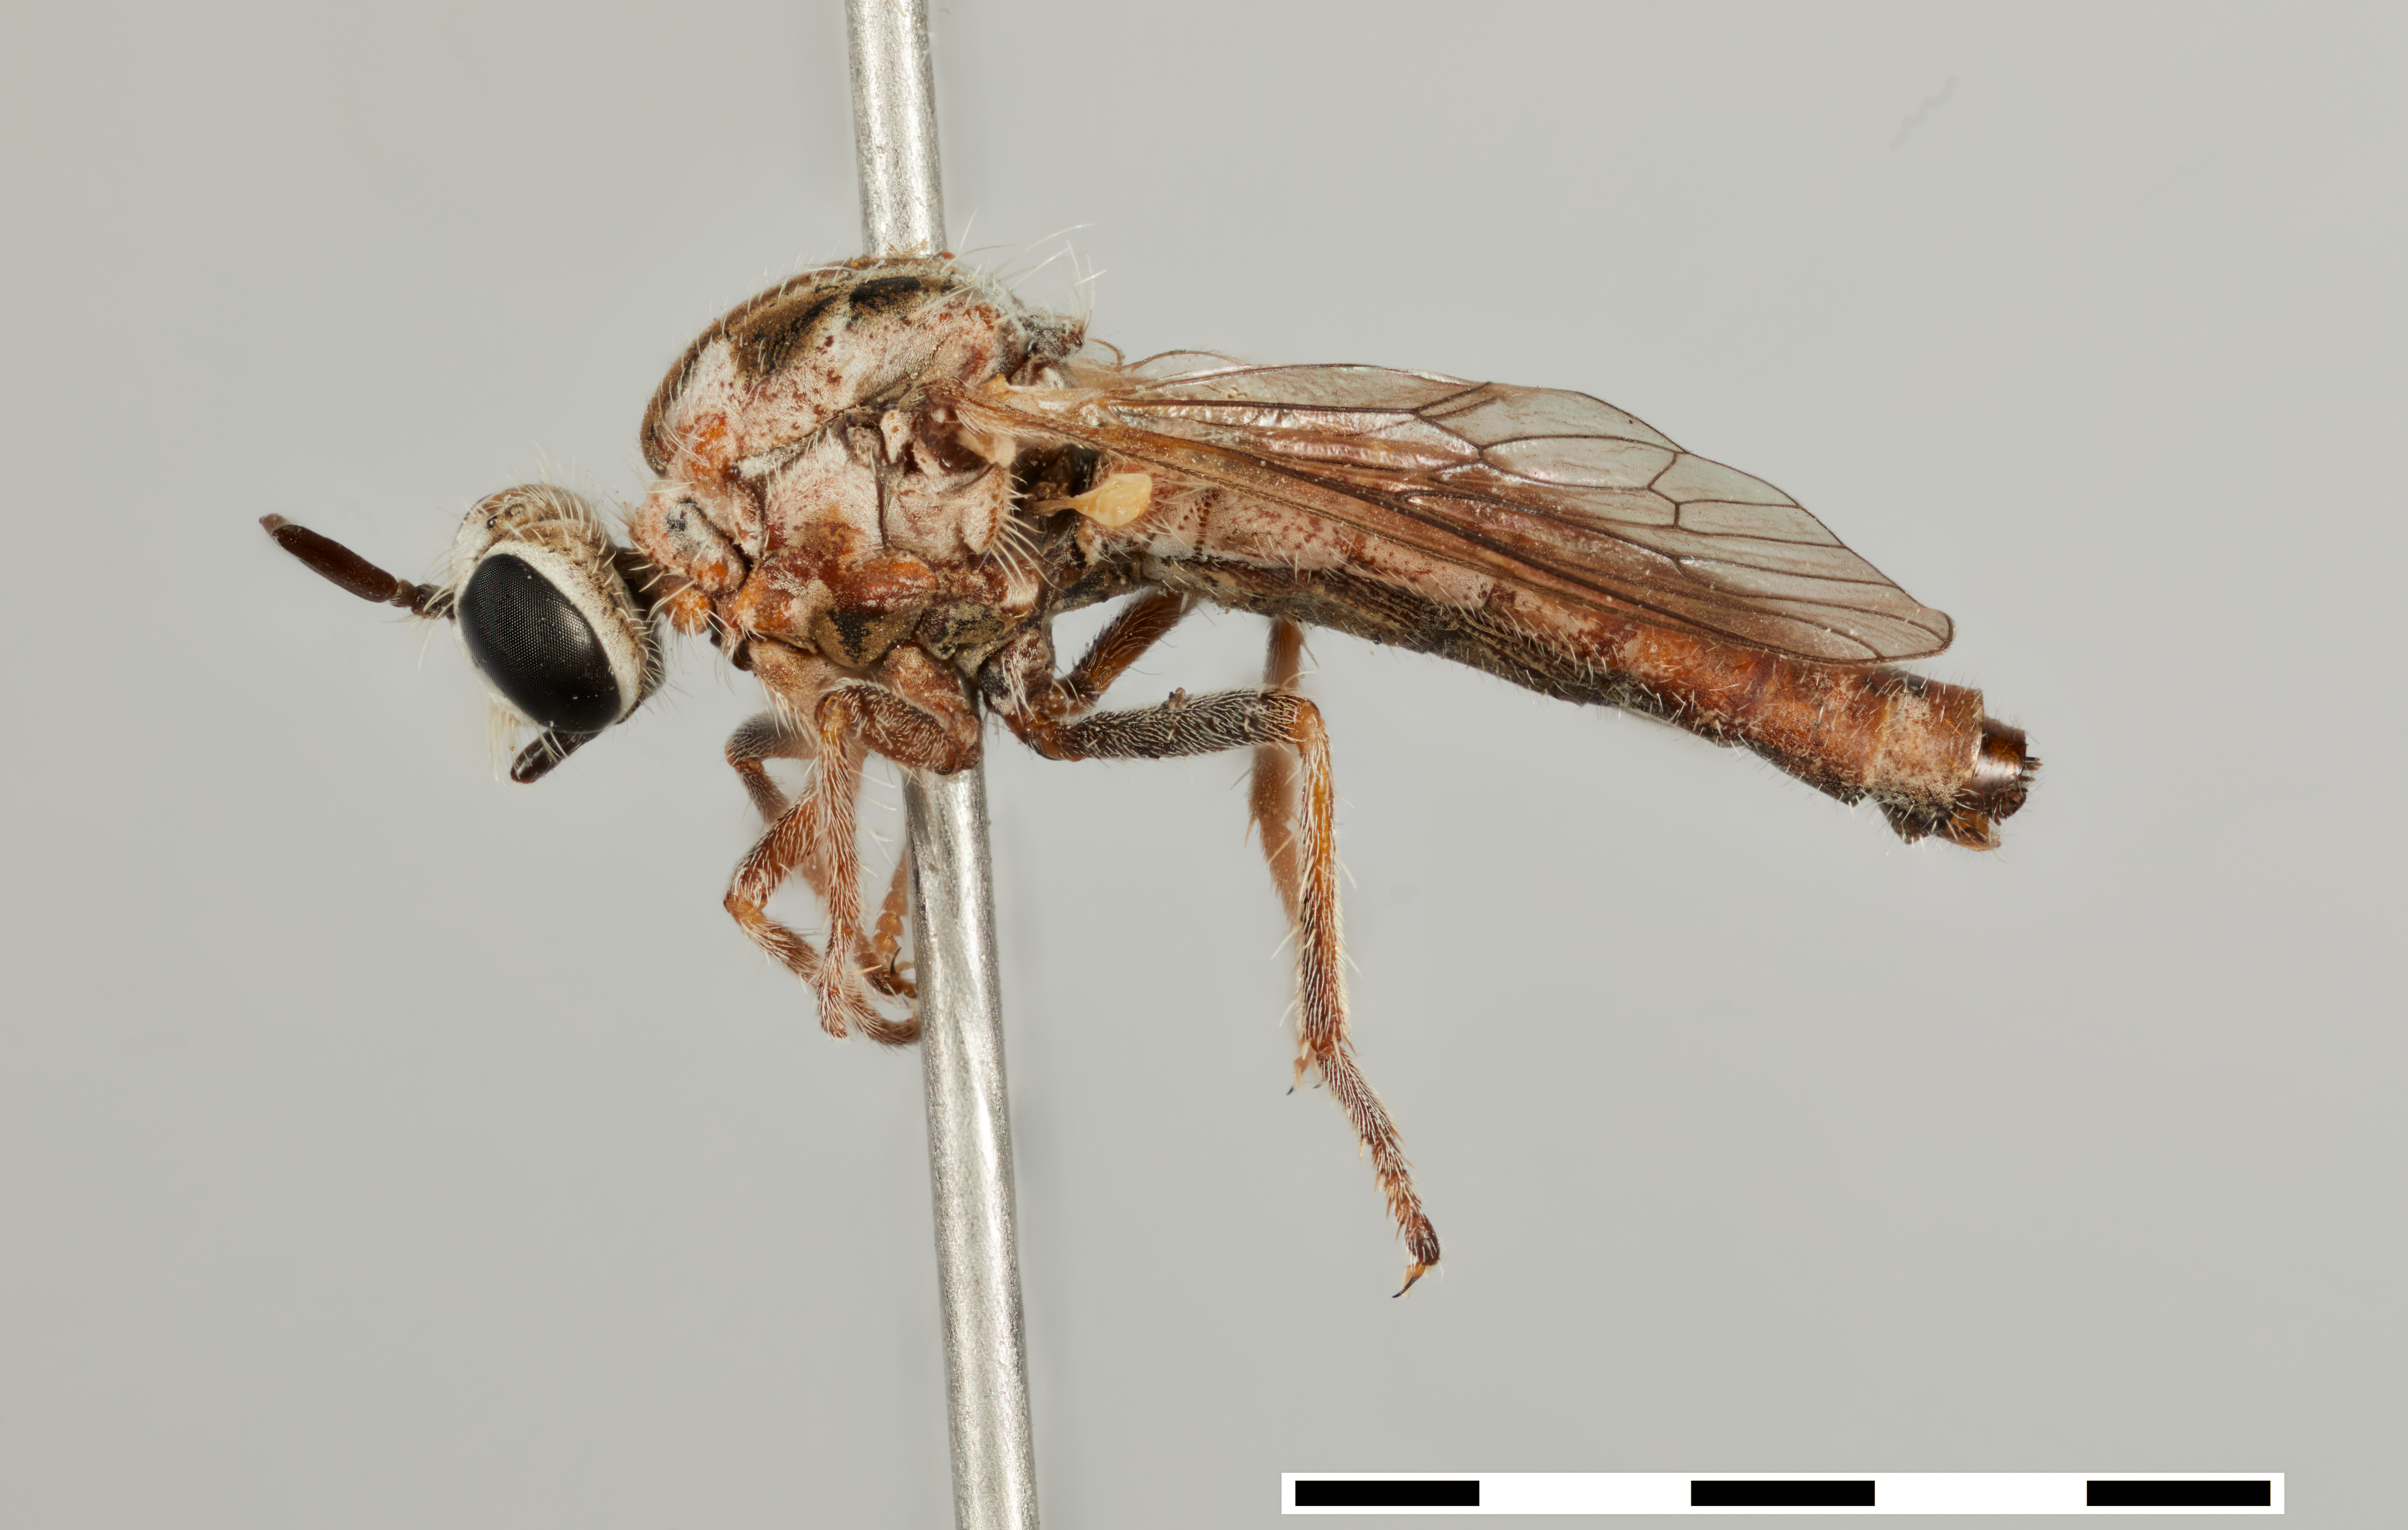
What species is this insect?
Empodiodes namibiensis
